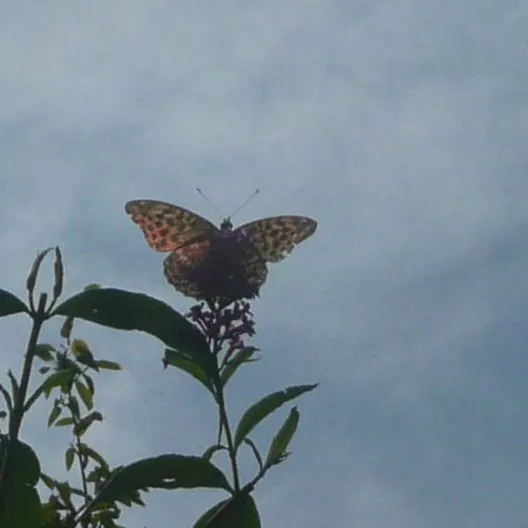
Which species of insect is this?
Argynnis paphia
